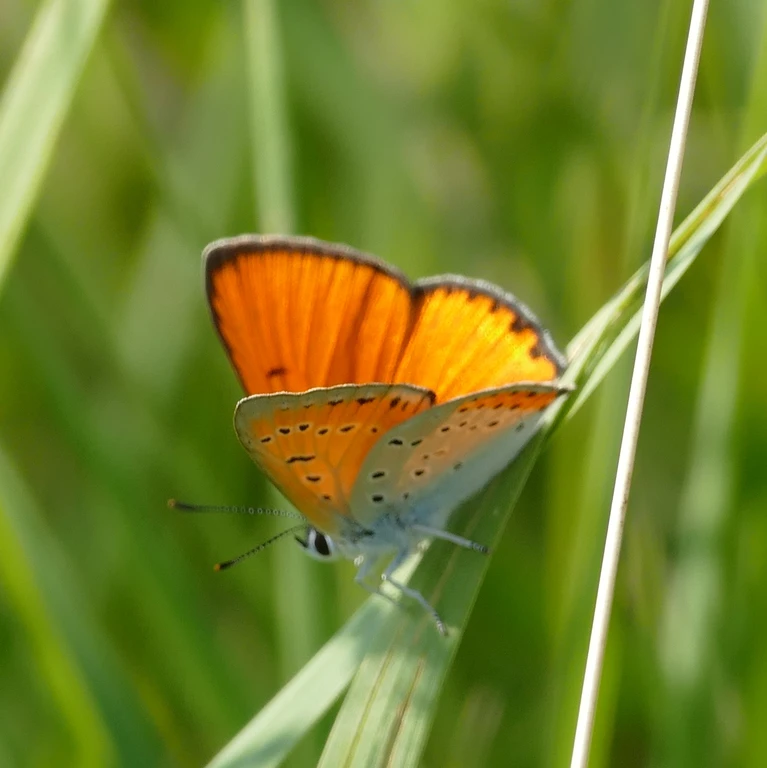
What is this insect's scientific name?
Lycaena dispar
